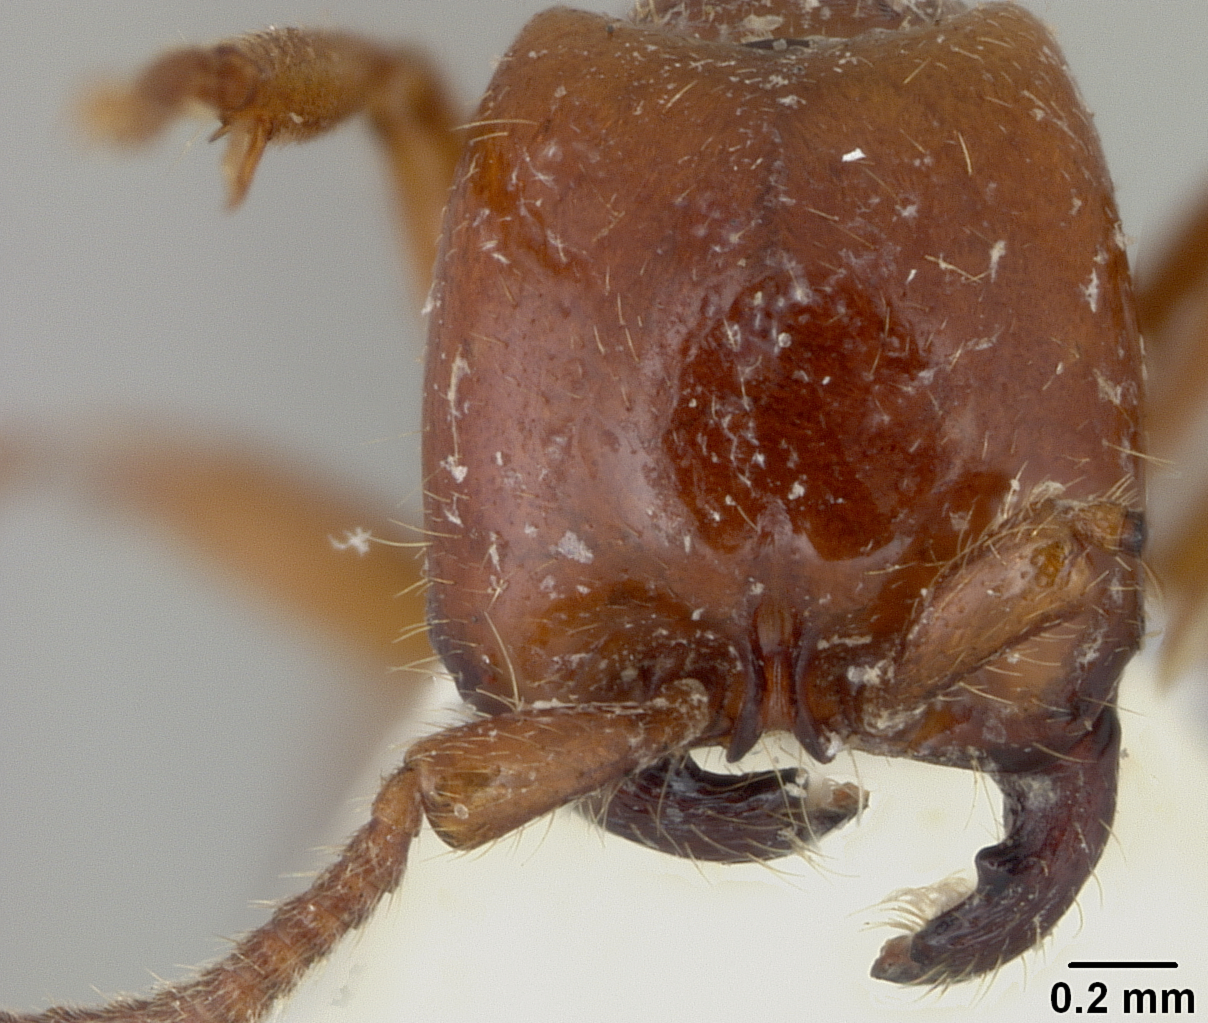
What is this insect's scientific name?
Neivamyrmex fallax
